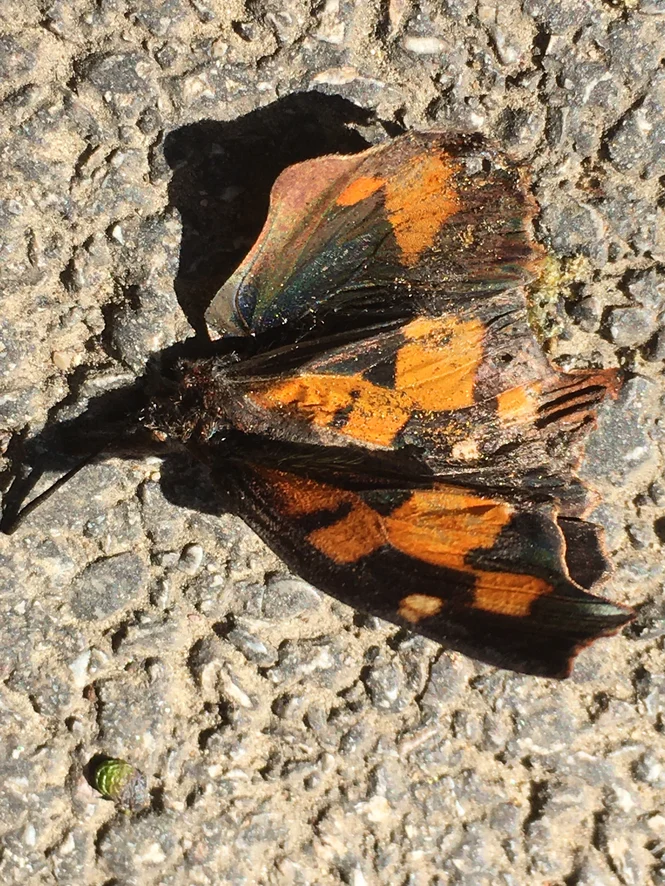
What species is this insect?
Libythea celtis
